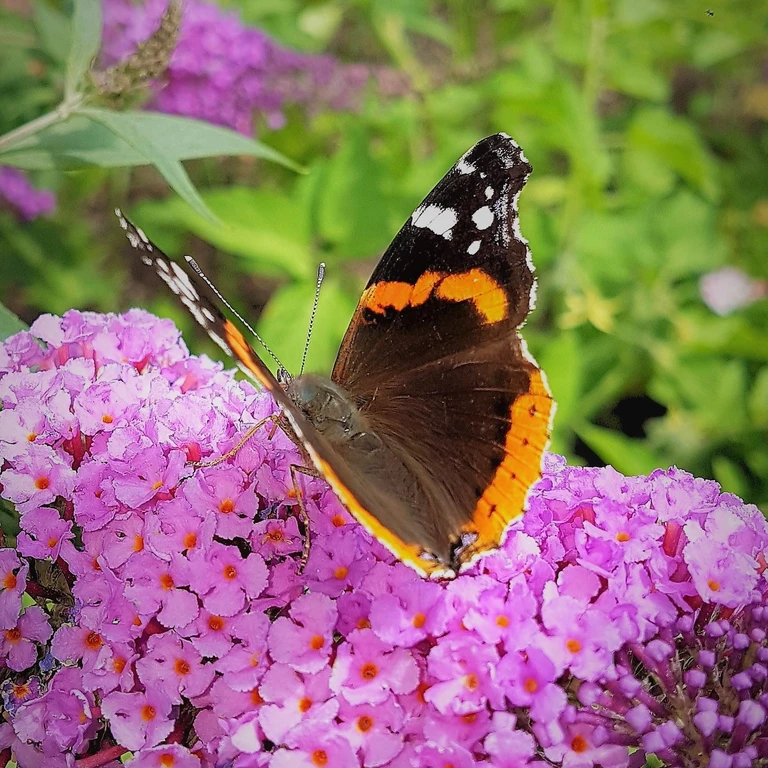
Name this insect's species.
Vanessa atalanta
